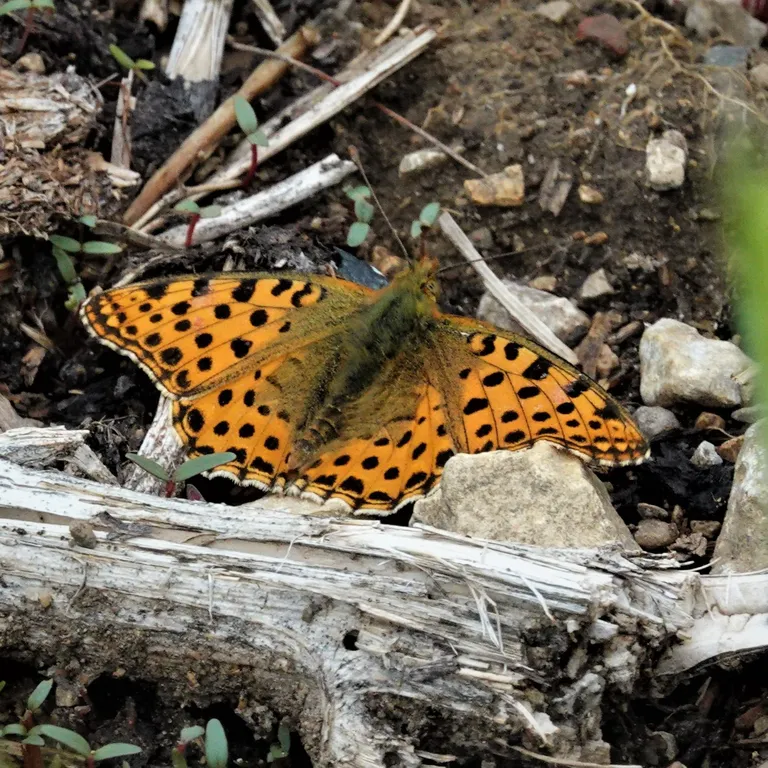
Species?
Issoria lathonia
